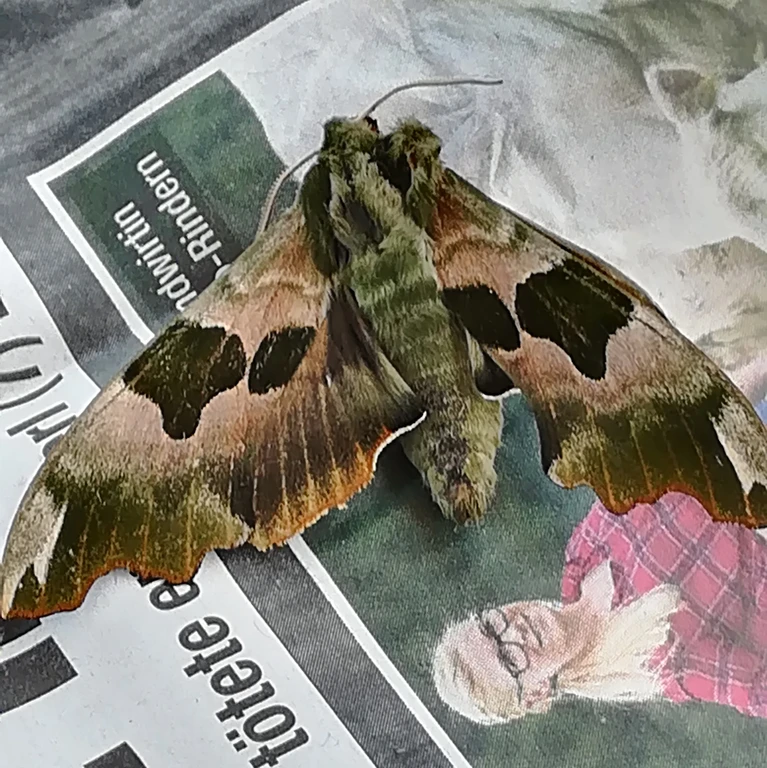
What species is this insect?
Mimas tiliae
